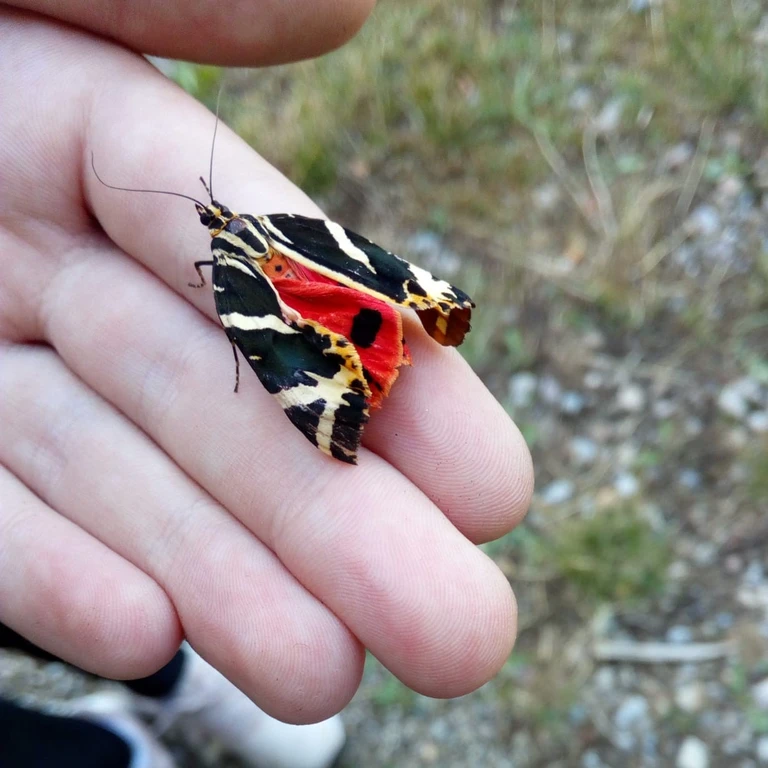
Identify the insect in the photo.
Euplagia quadripunctaria
